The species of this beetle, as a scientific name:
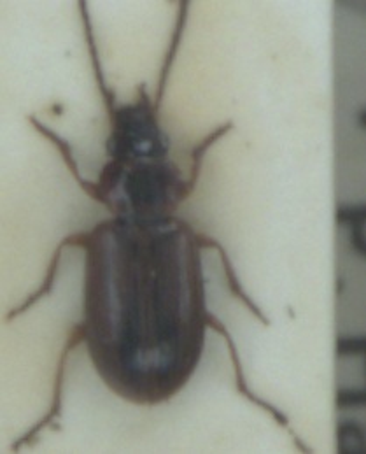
Dicheirotrichus placidus
